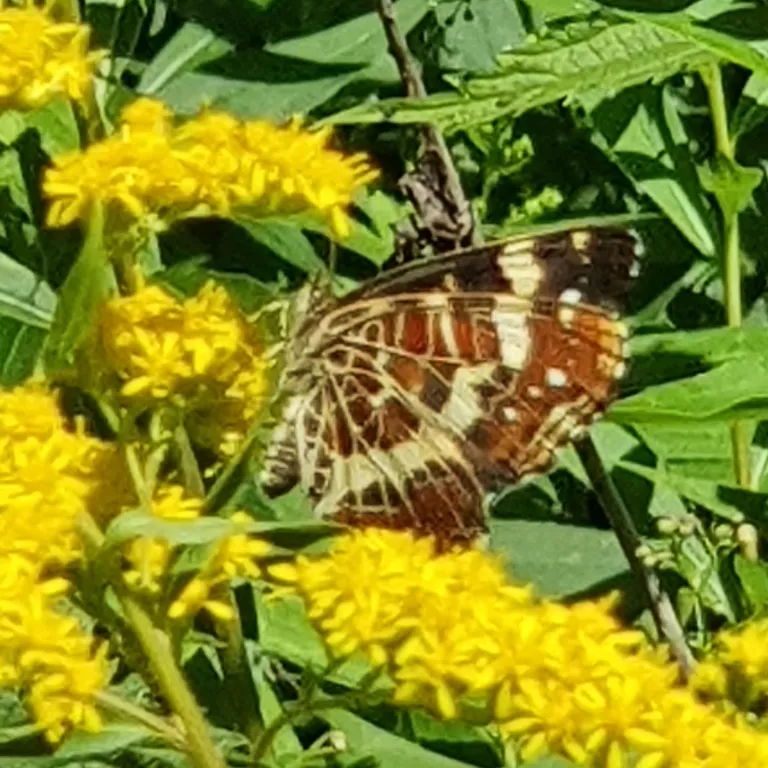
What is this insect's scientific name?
Araschnia levana
